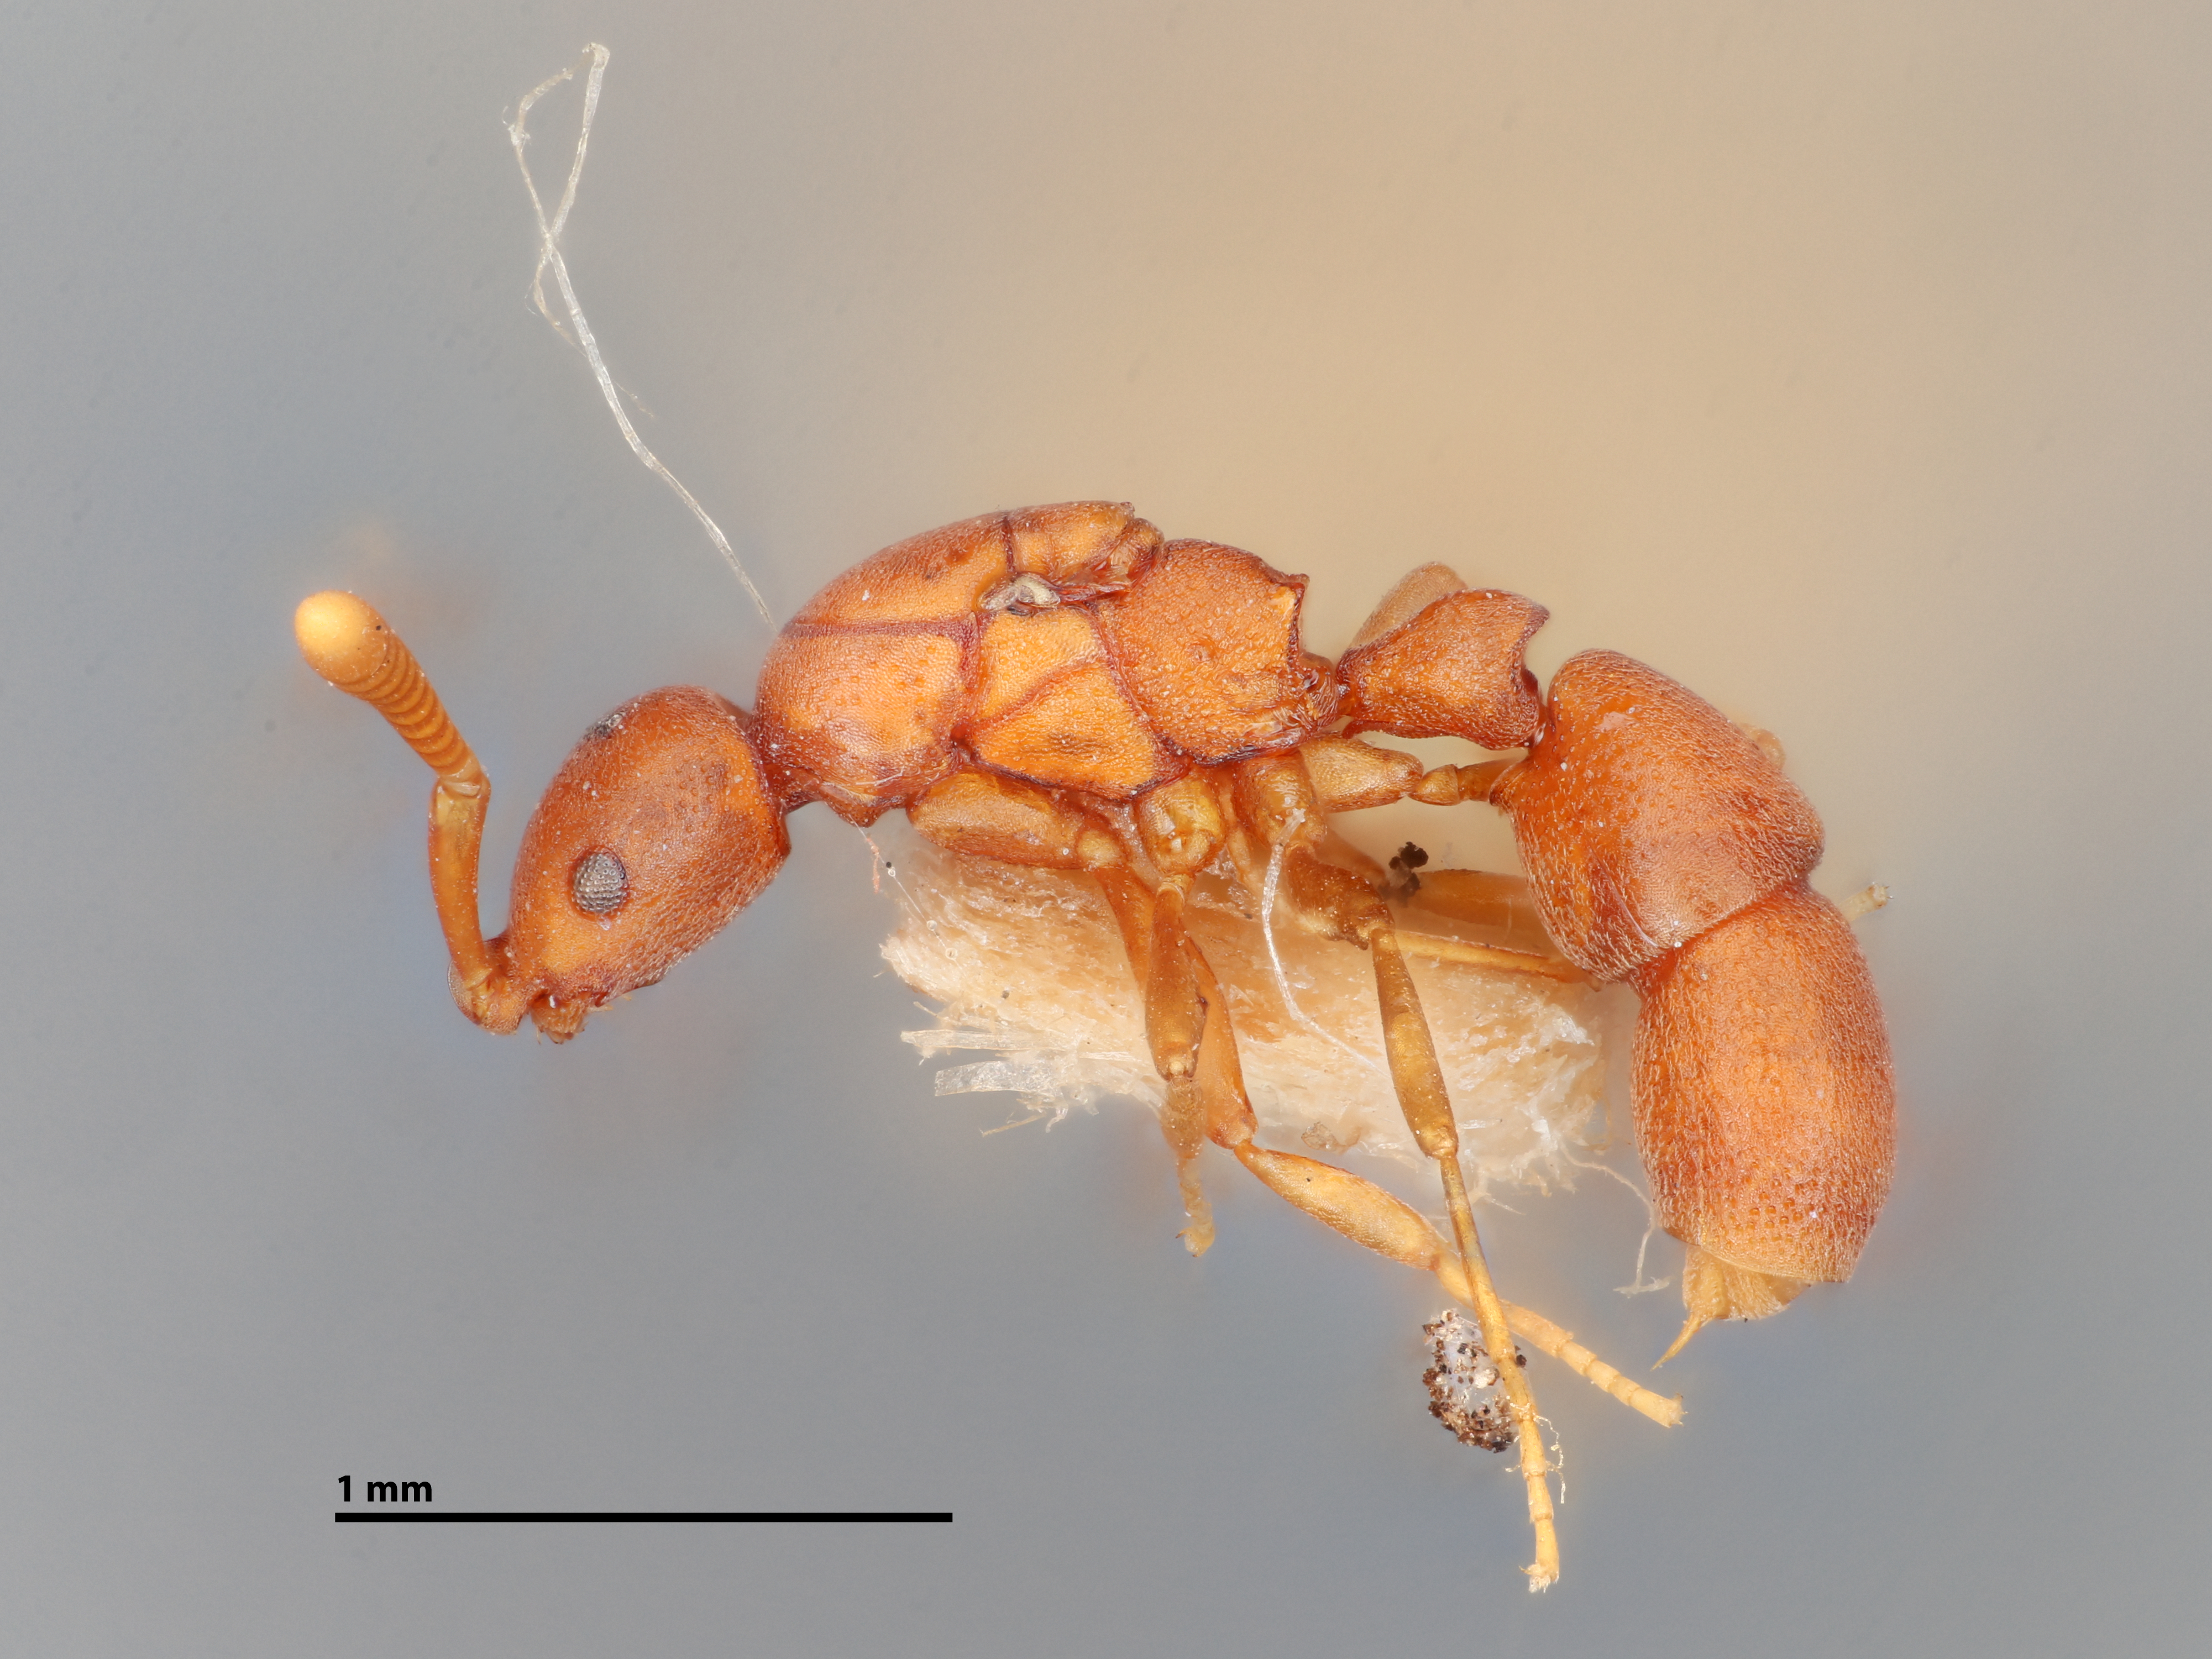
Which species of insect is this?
Probolomyrmex boliviensis
